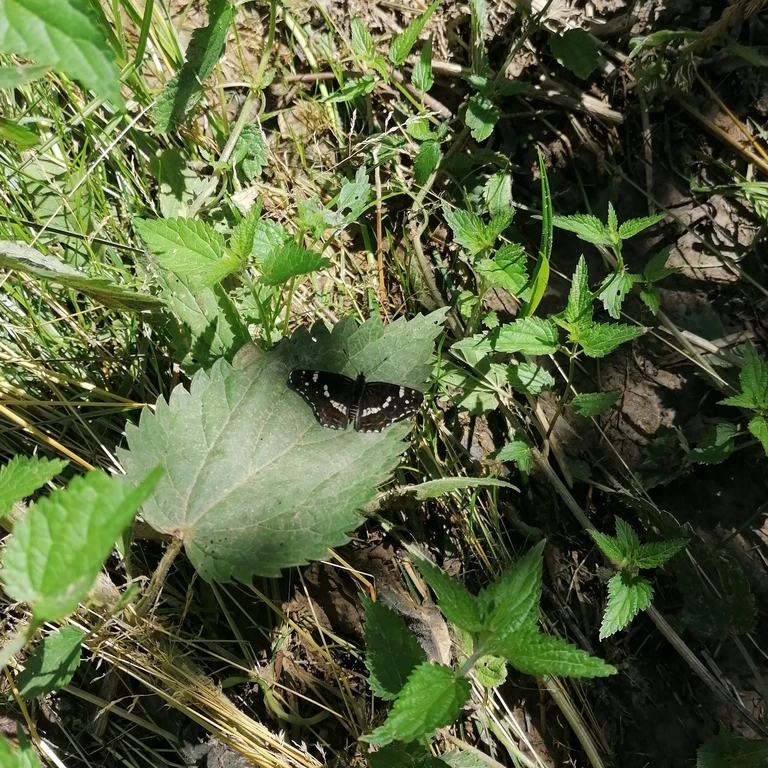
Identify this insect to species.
Araschnia levana
